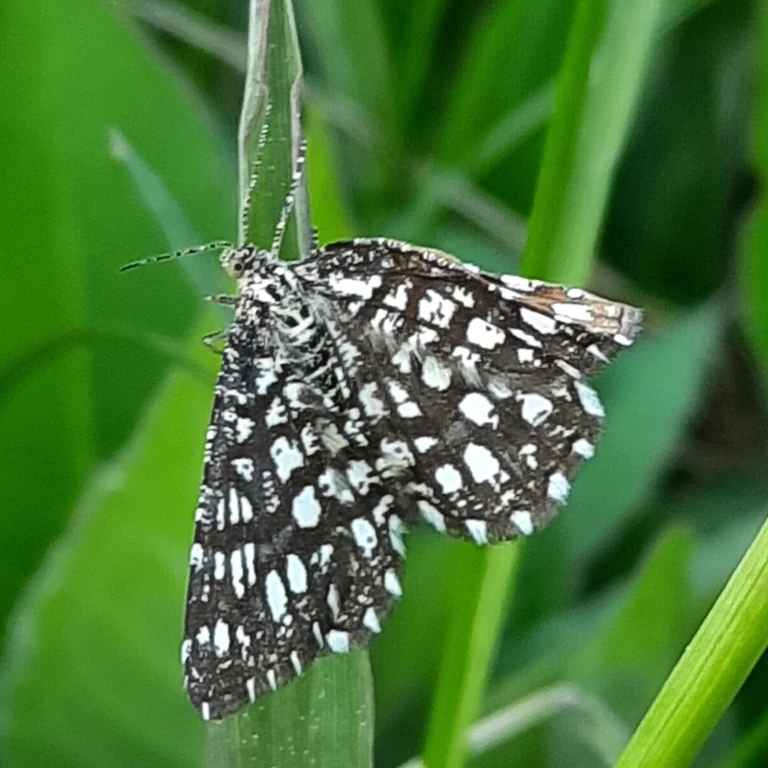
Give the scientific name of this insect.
Chiasmia clathrata
